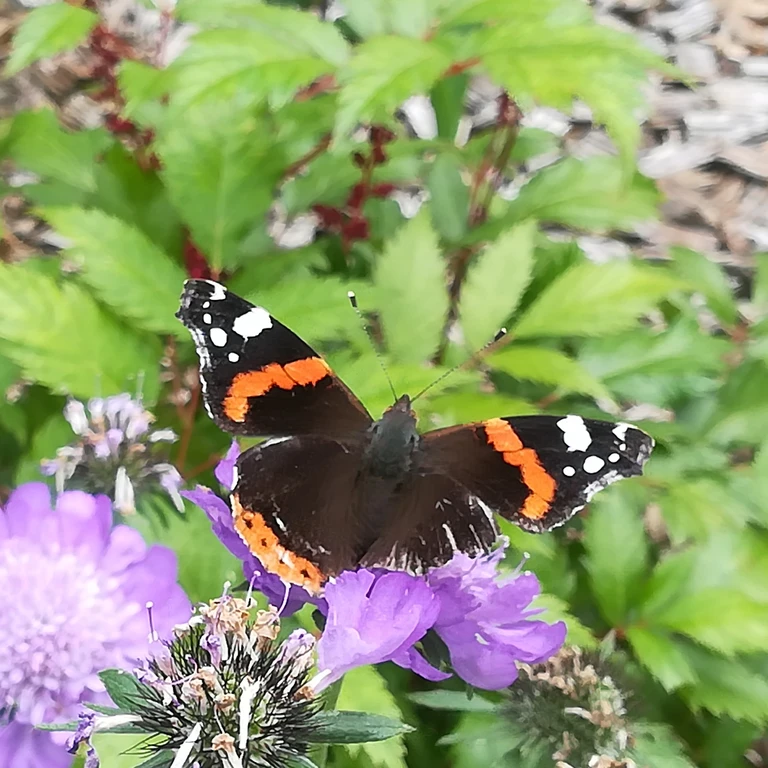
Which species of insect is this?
Vanessa atalanta
